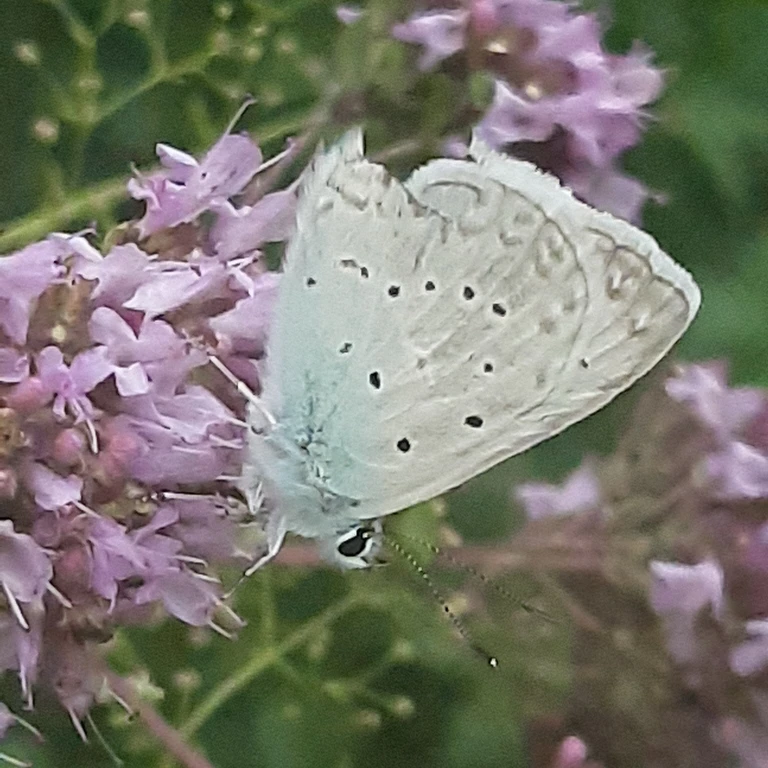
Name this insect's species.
Polyommatus daphnis
